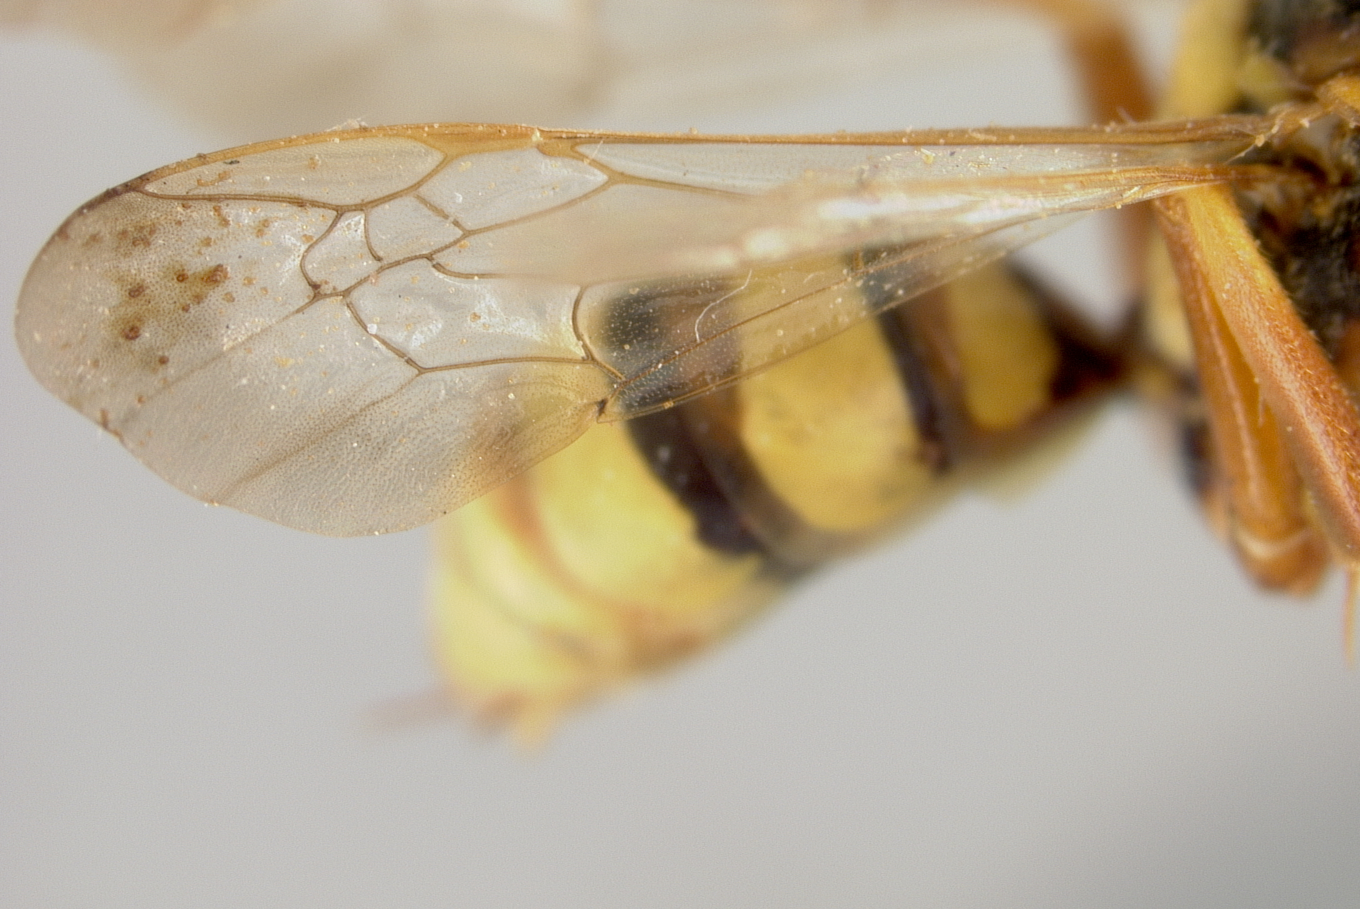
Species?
Nomada utahensis
